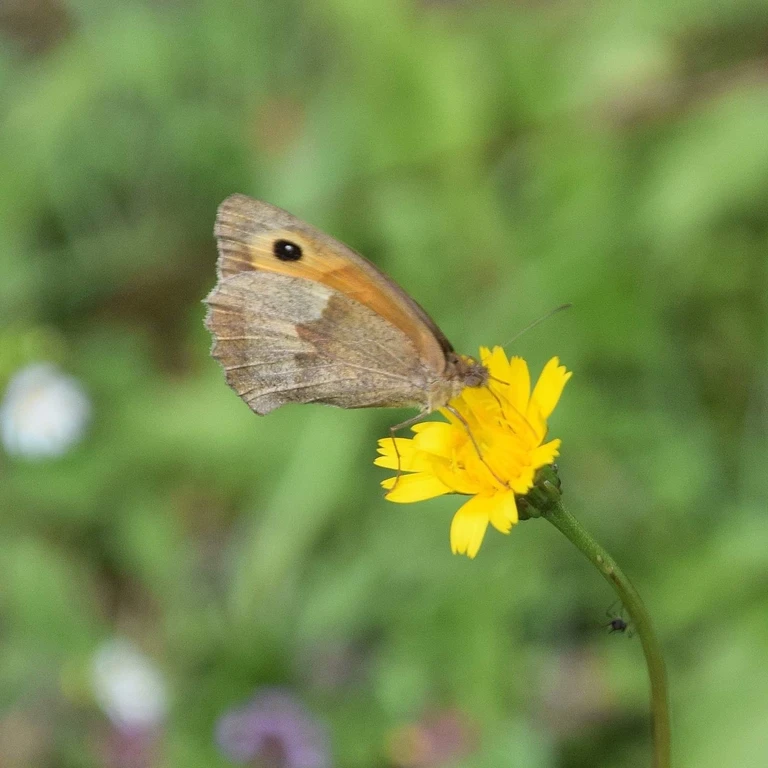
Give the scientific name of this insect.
Maniola jurtina
